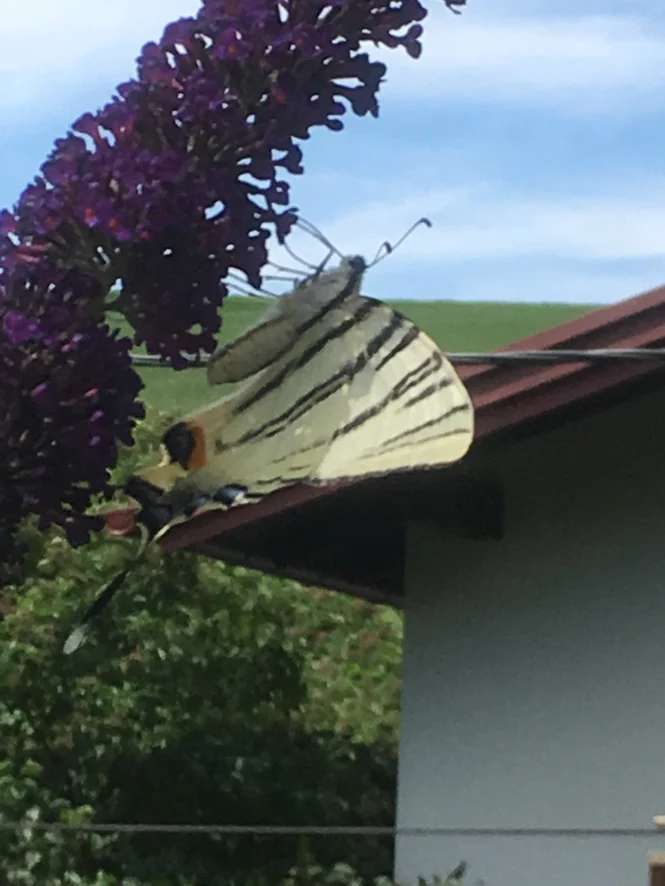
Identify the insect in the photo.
Iphiclides podalirius
